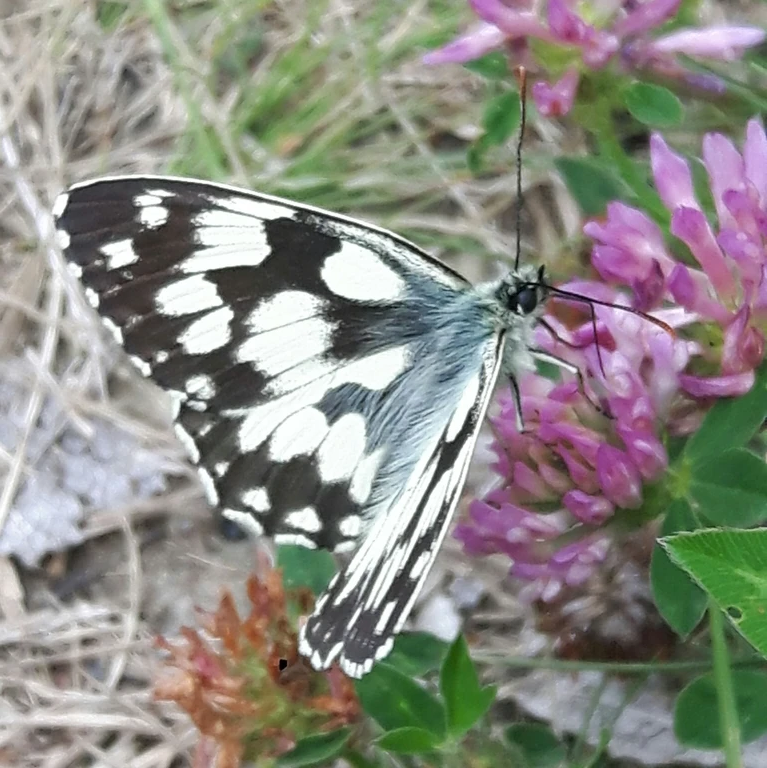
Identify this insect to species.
Melanargia galathea
